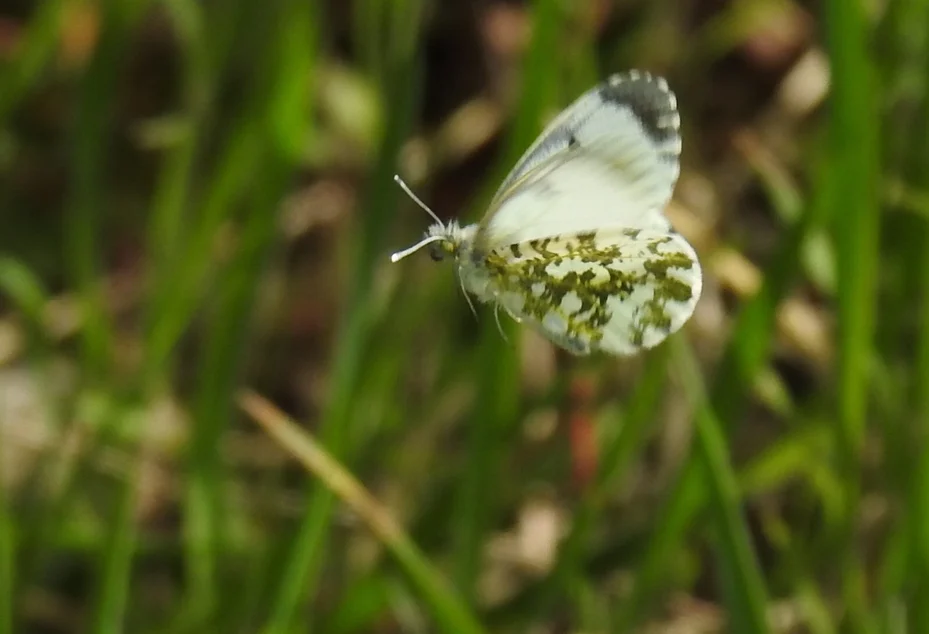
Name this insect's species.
Anthocharis cardamines
